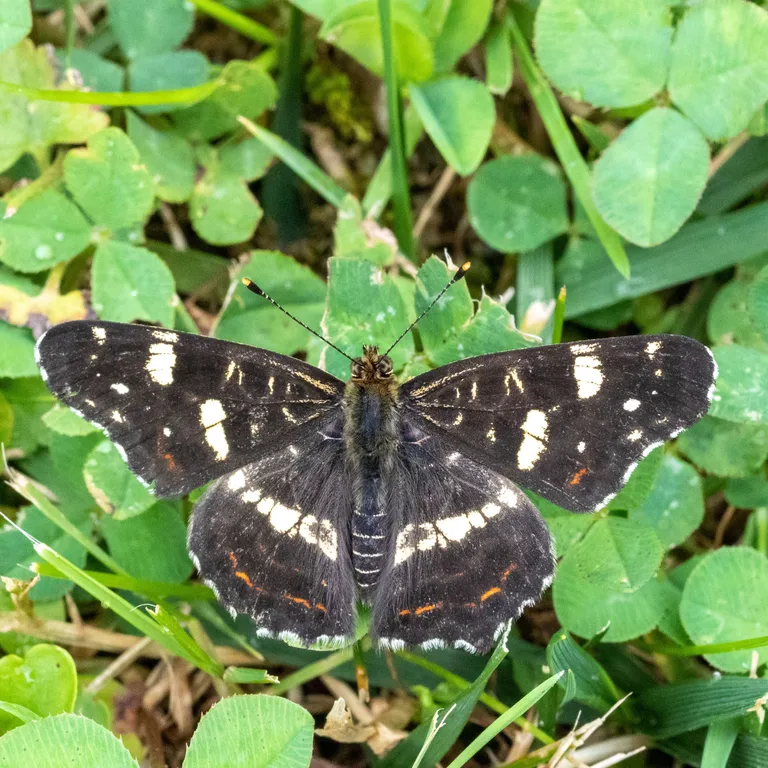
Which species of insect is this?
Araschnia levana
